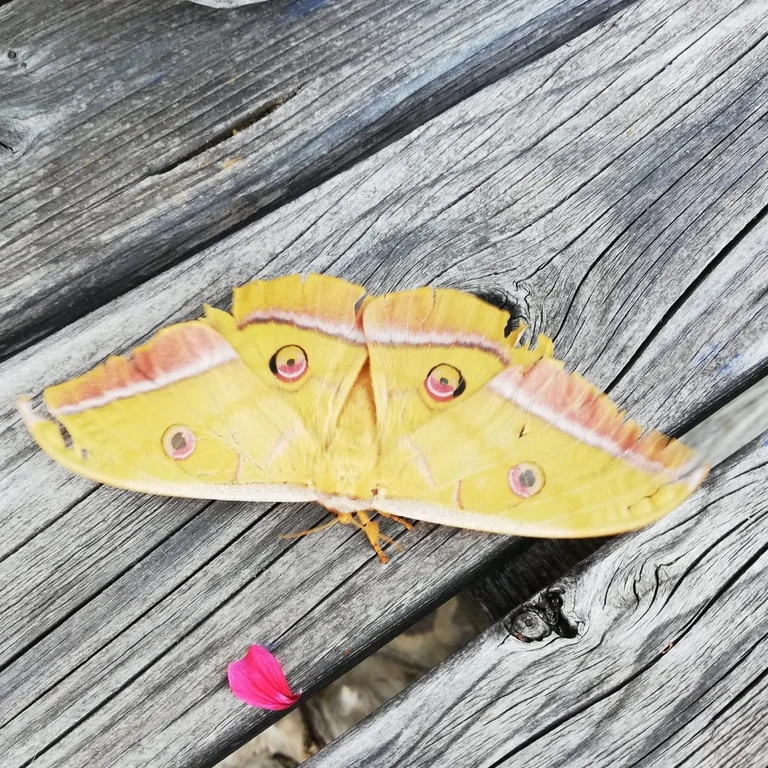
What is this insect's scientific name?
Antheraea yamamai
